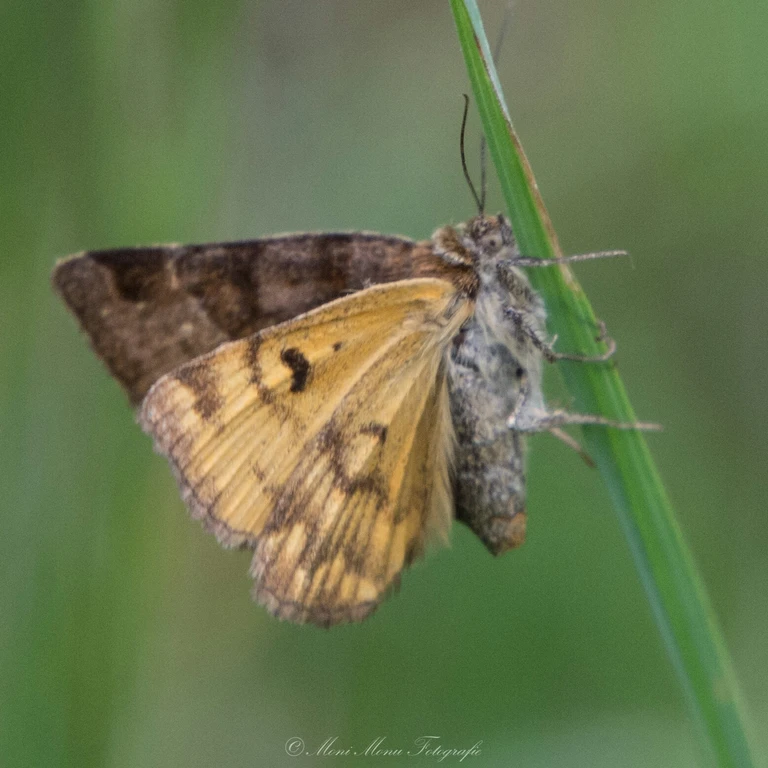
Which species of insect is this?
Euclidia glyphica
